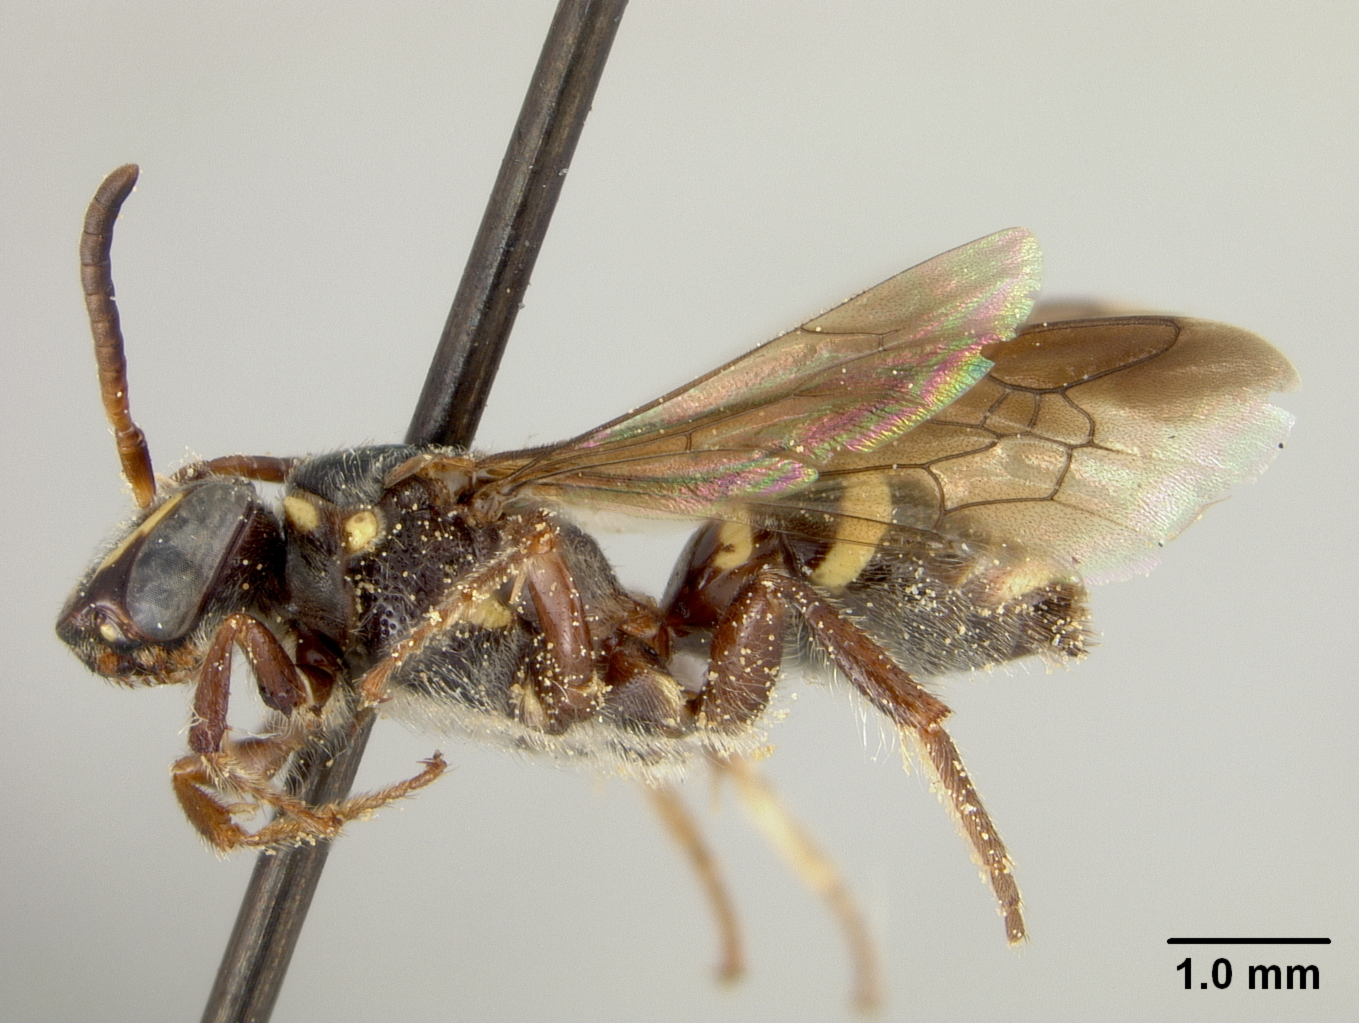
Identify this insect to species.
Nomada limata
